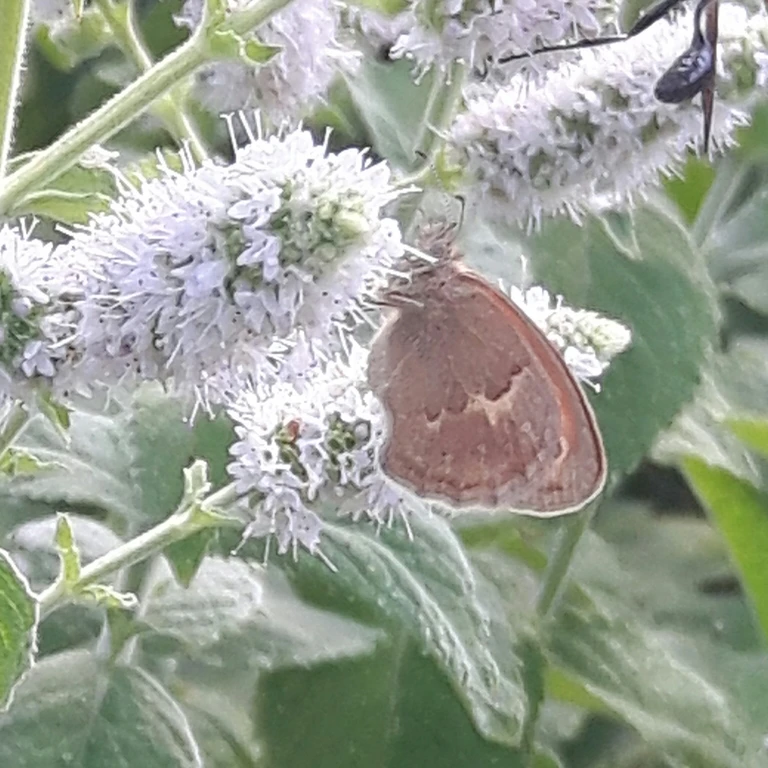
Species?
Coenonympha pamphilus
